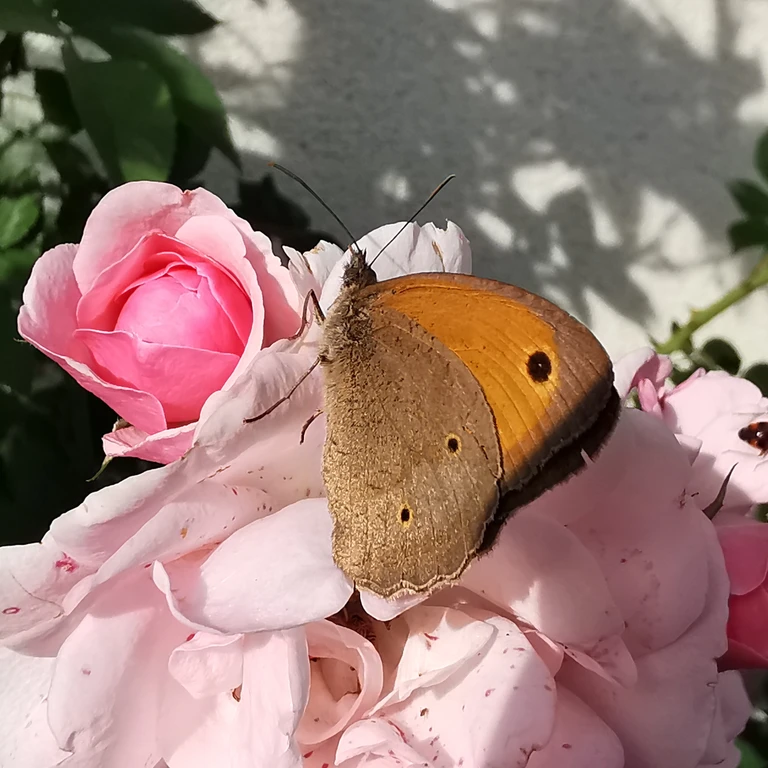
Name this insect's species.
Maniola jurtina
